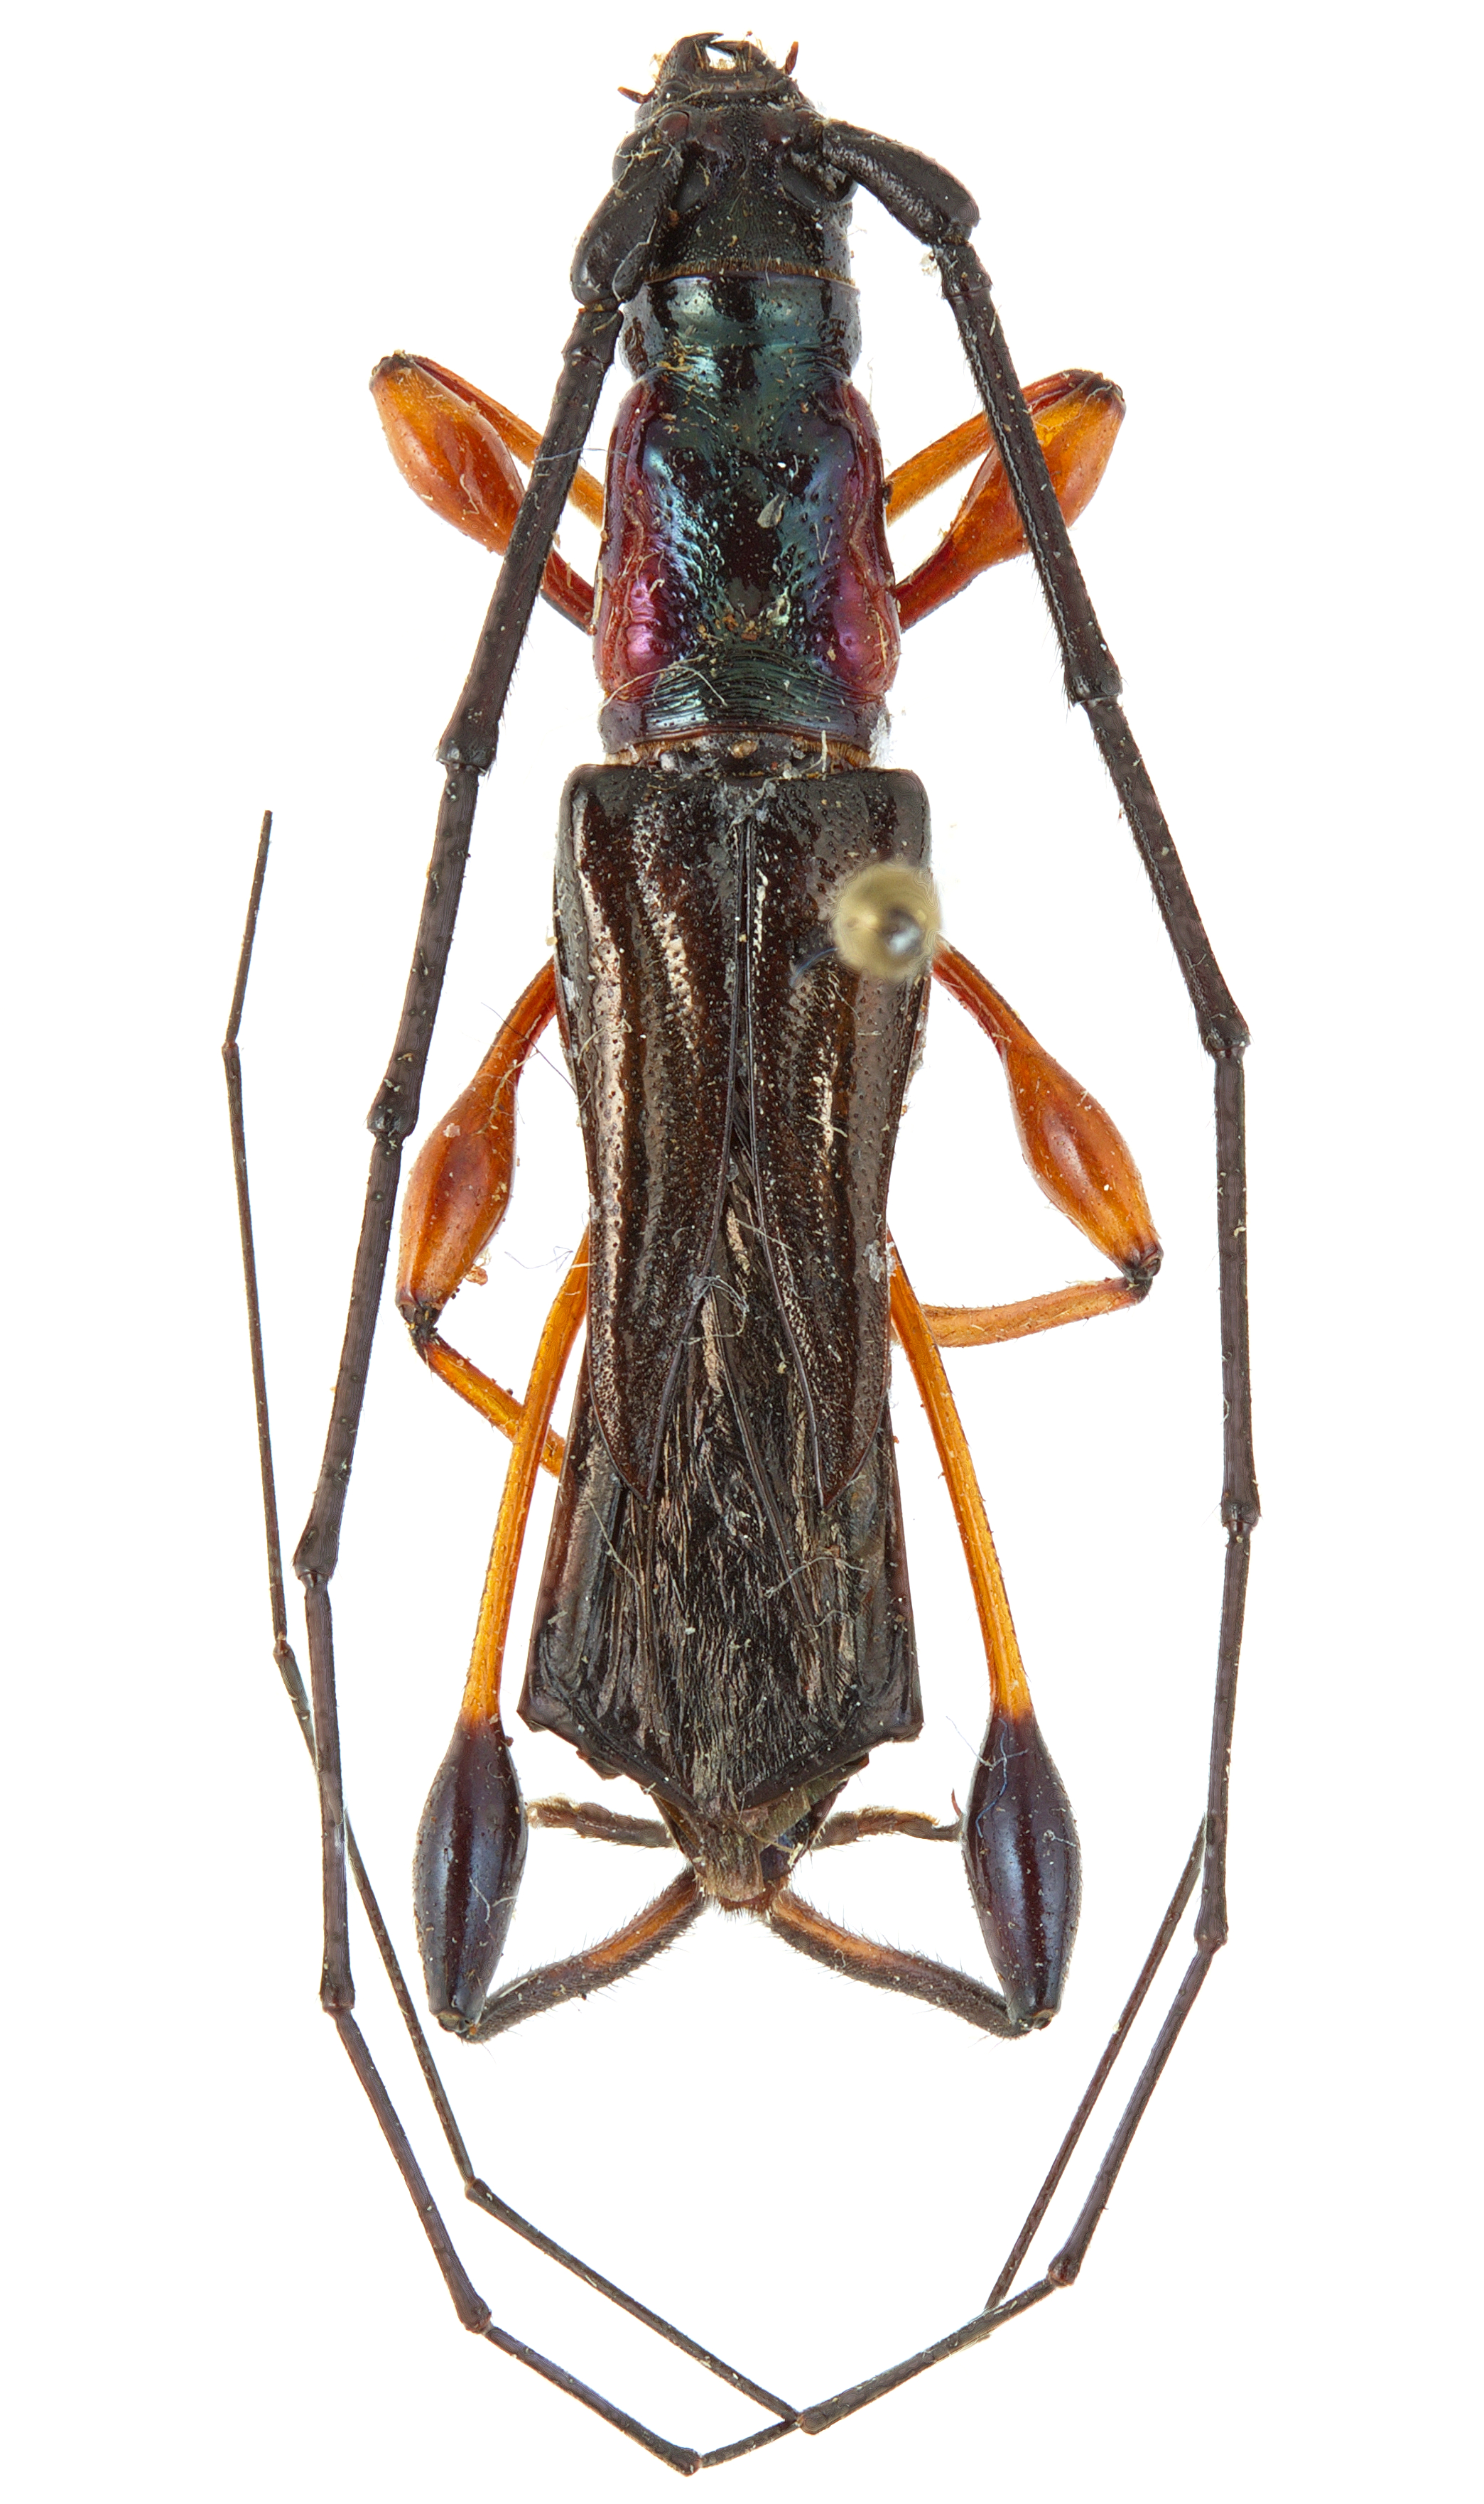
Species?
Merionoedopsis brevipennis
